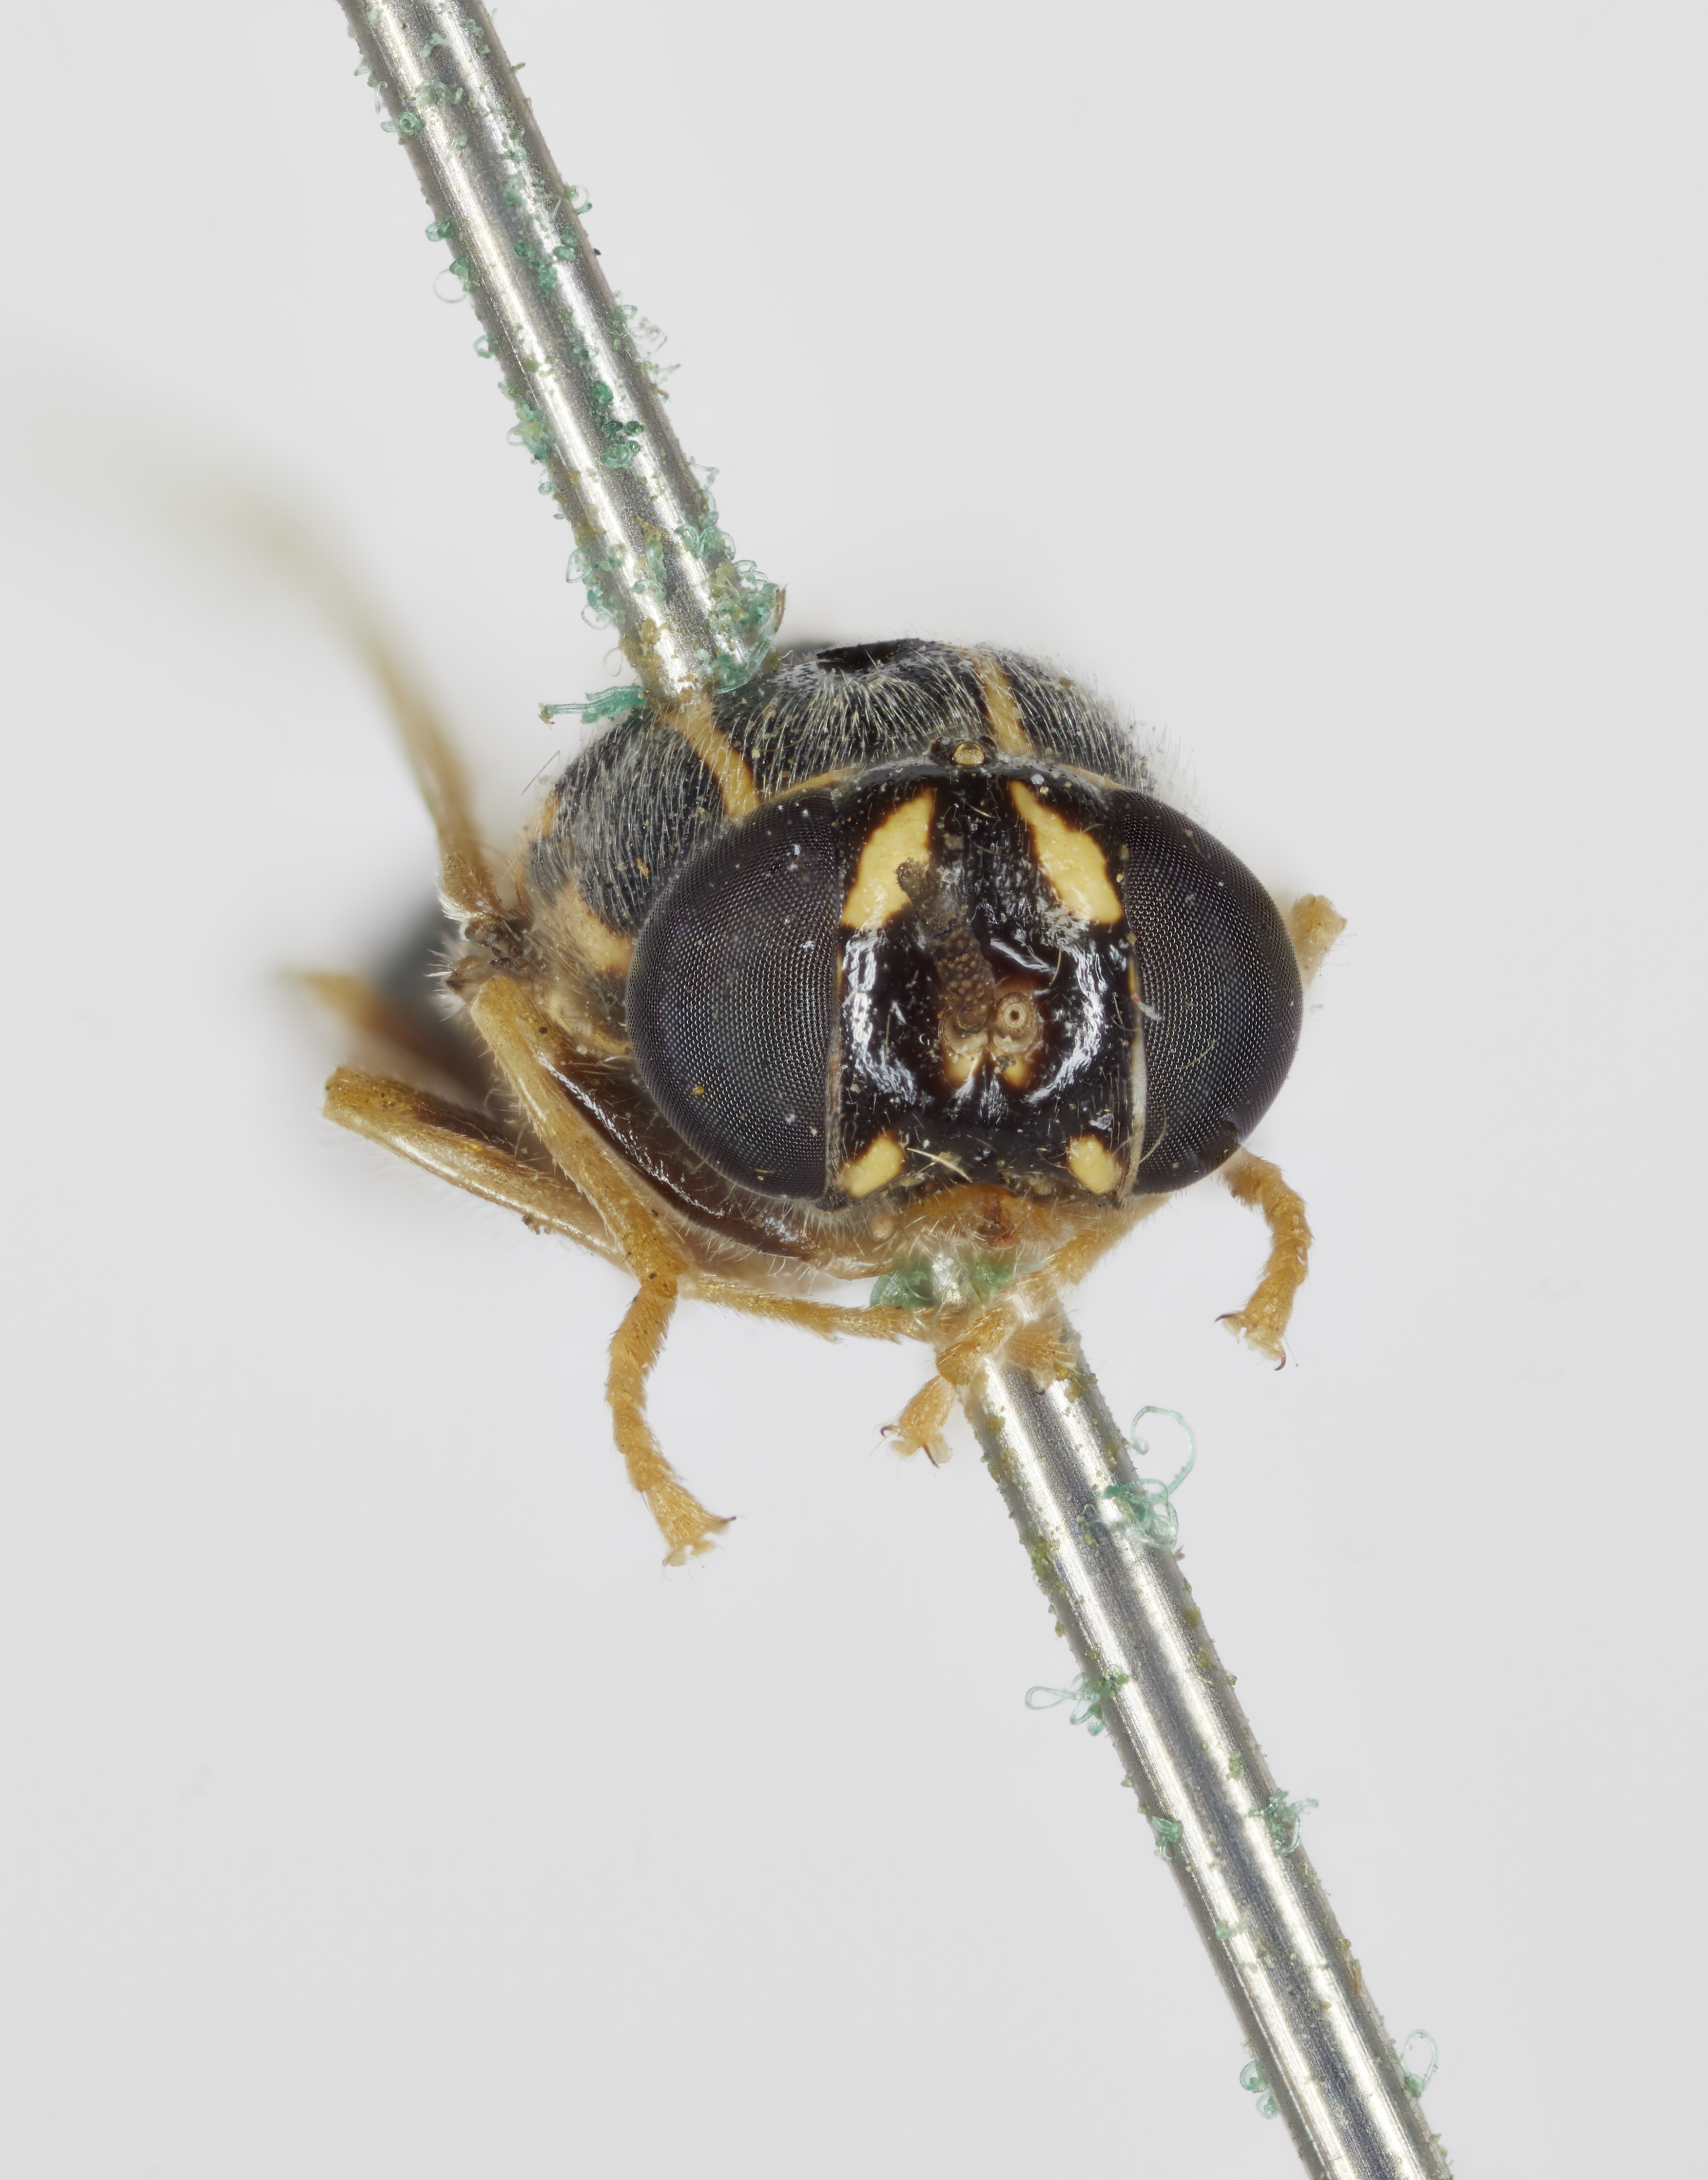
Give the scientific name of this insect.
Euparyphus tahoensis
